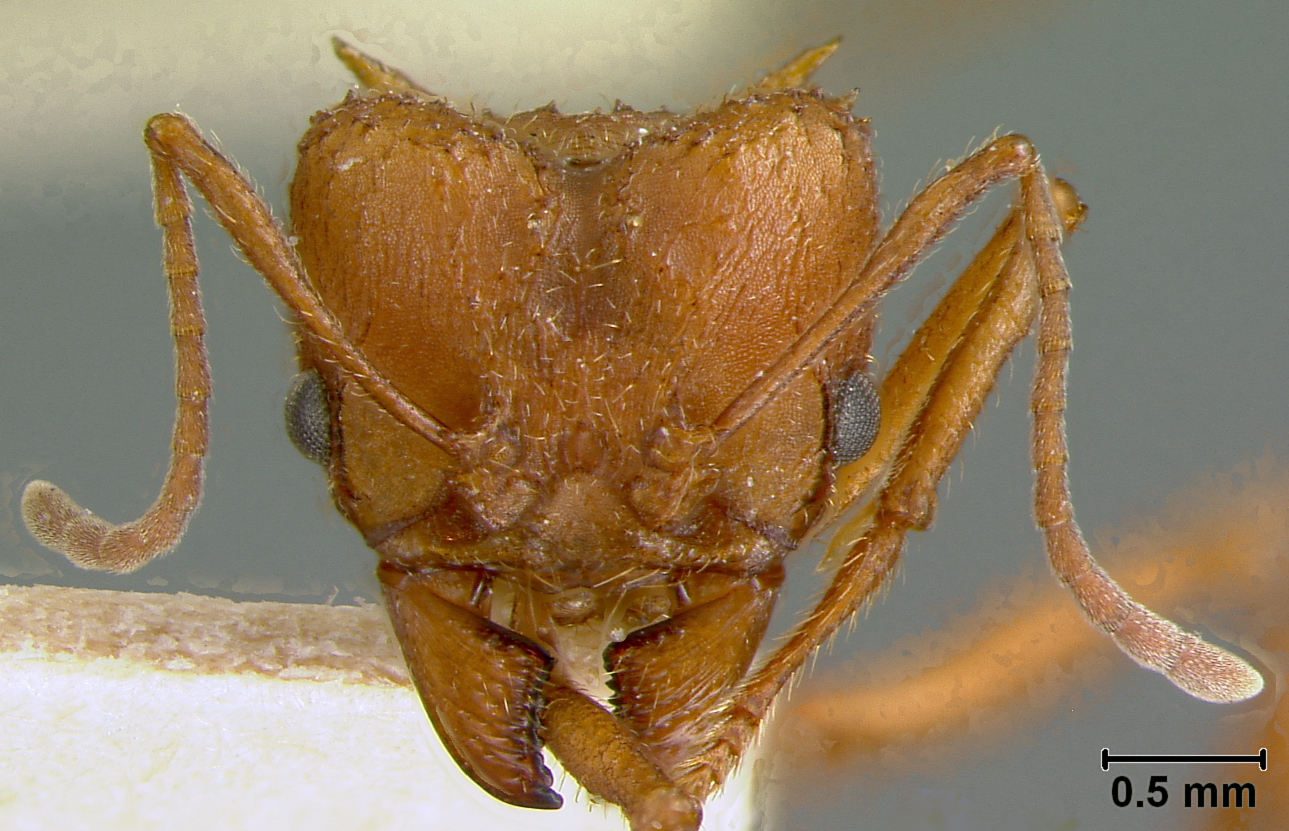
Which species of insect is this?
Atta versicolor
